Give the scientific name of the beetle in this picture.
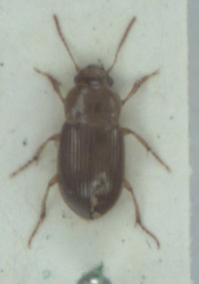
Amara apricaria
